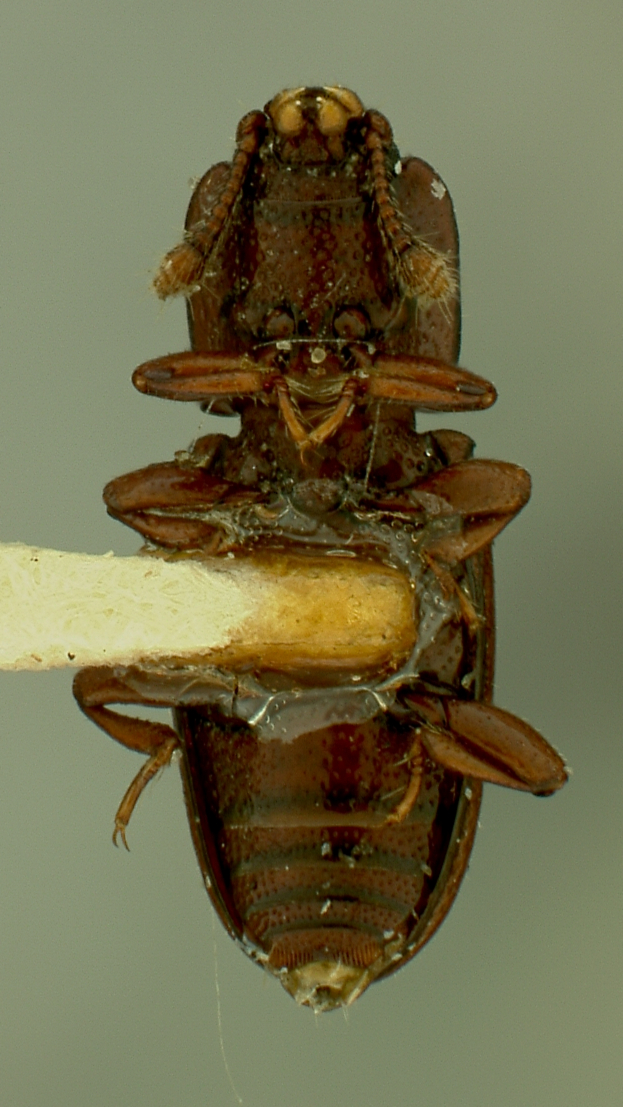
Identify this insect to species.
Cerylon sticticum
